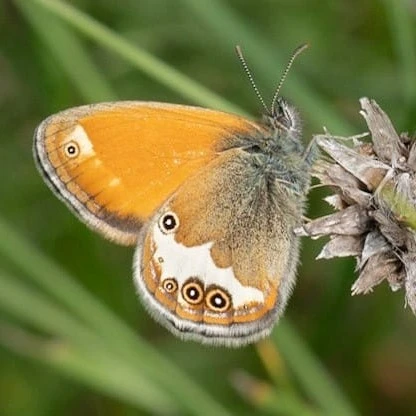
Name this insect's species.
Coenonympha arcania
